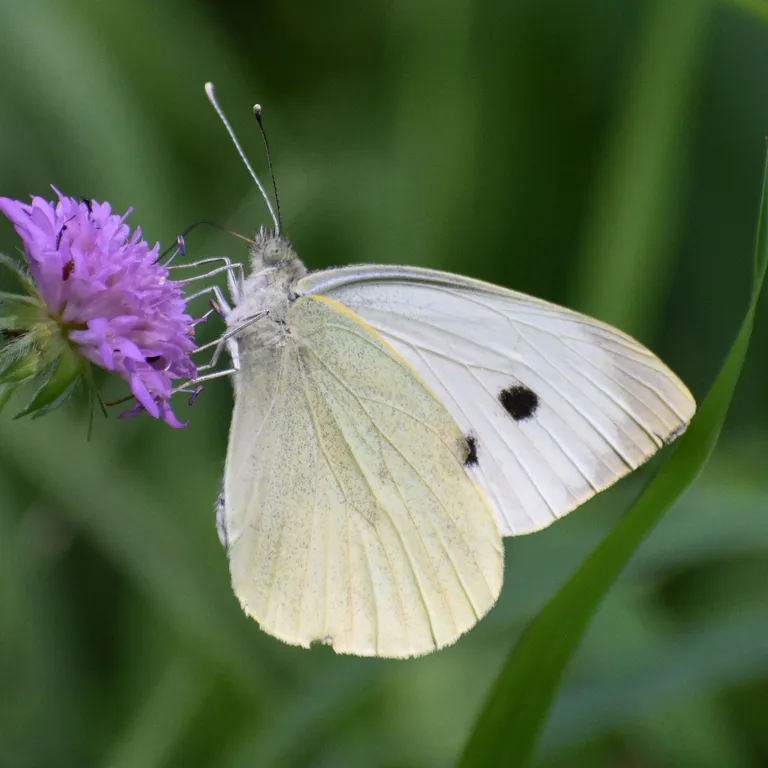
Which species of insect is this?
Pieris brassicae
